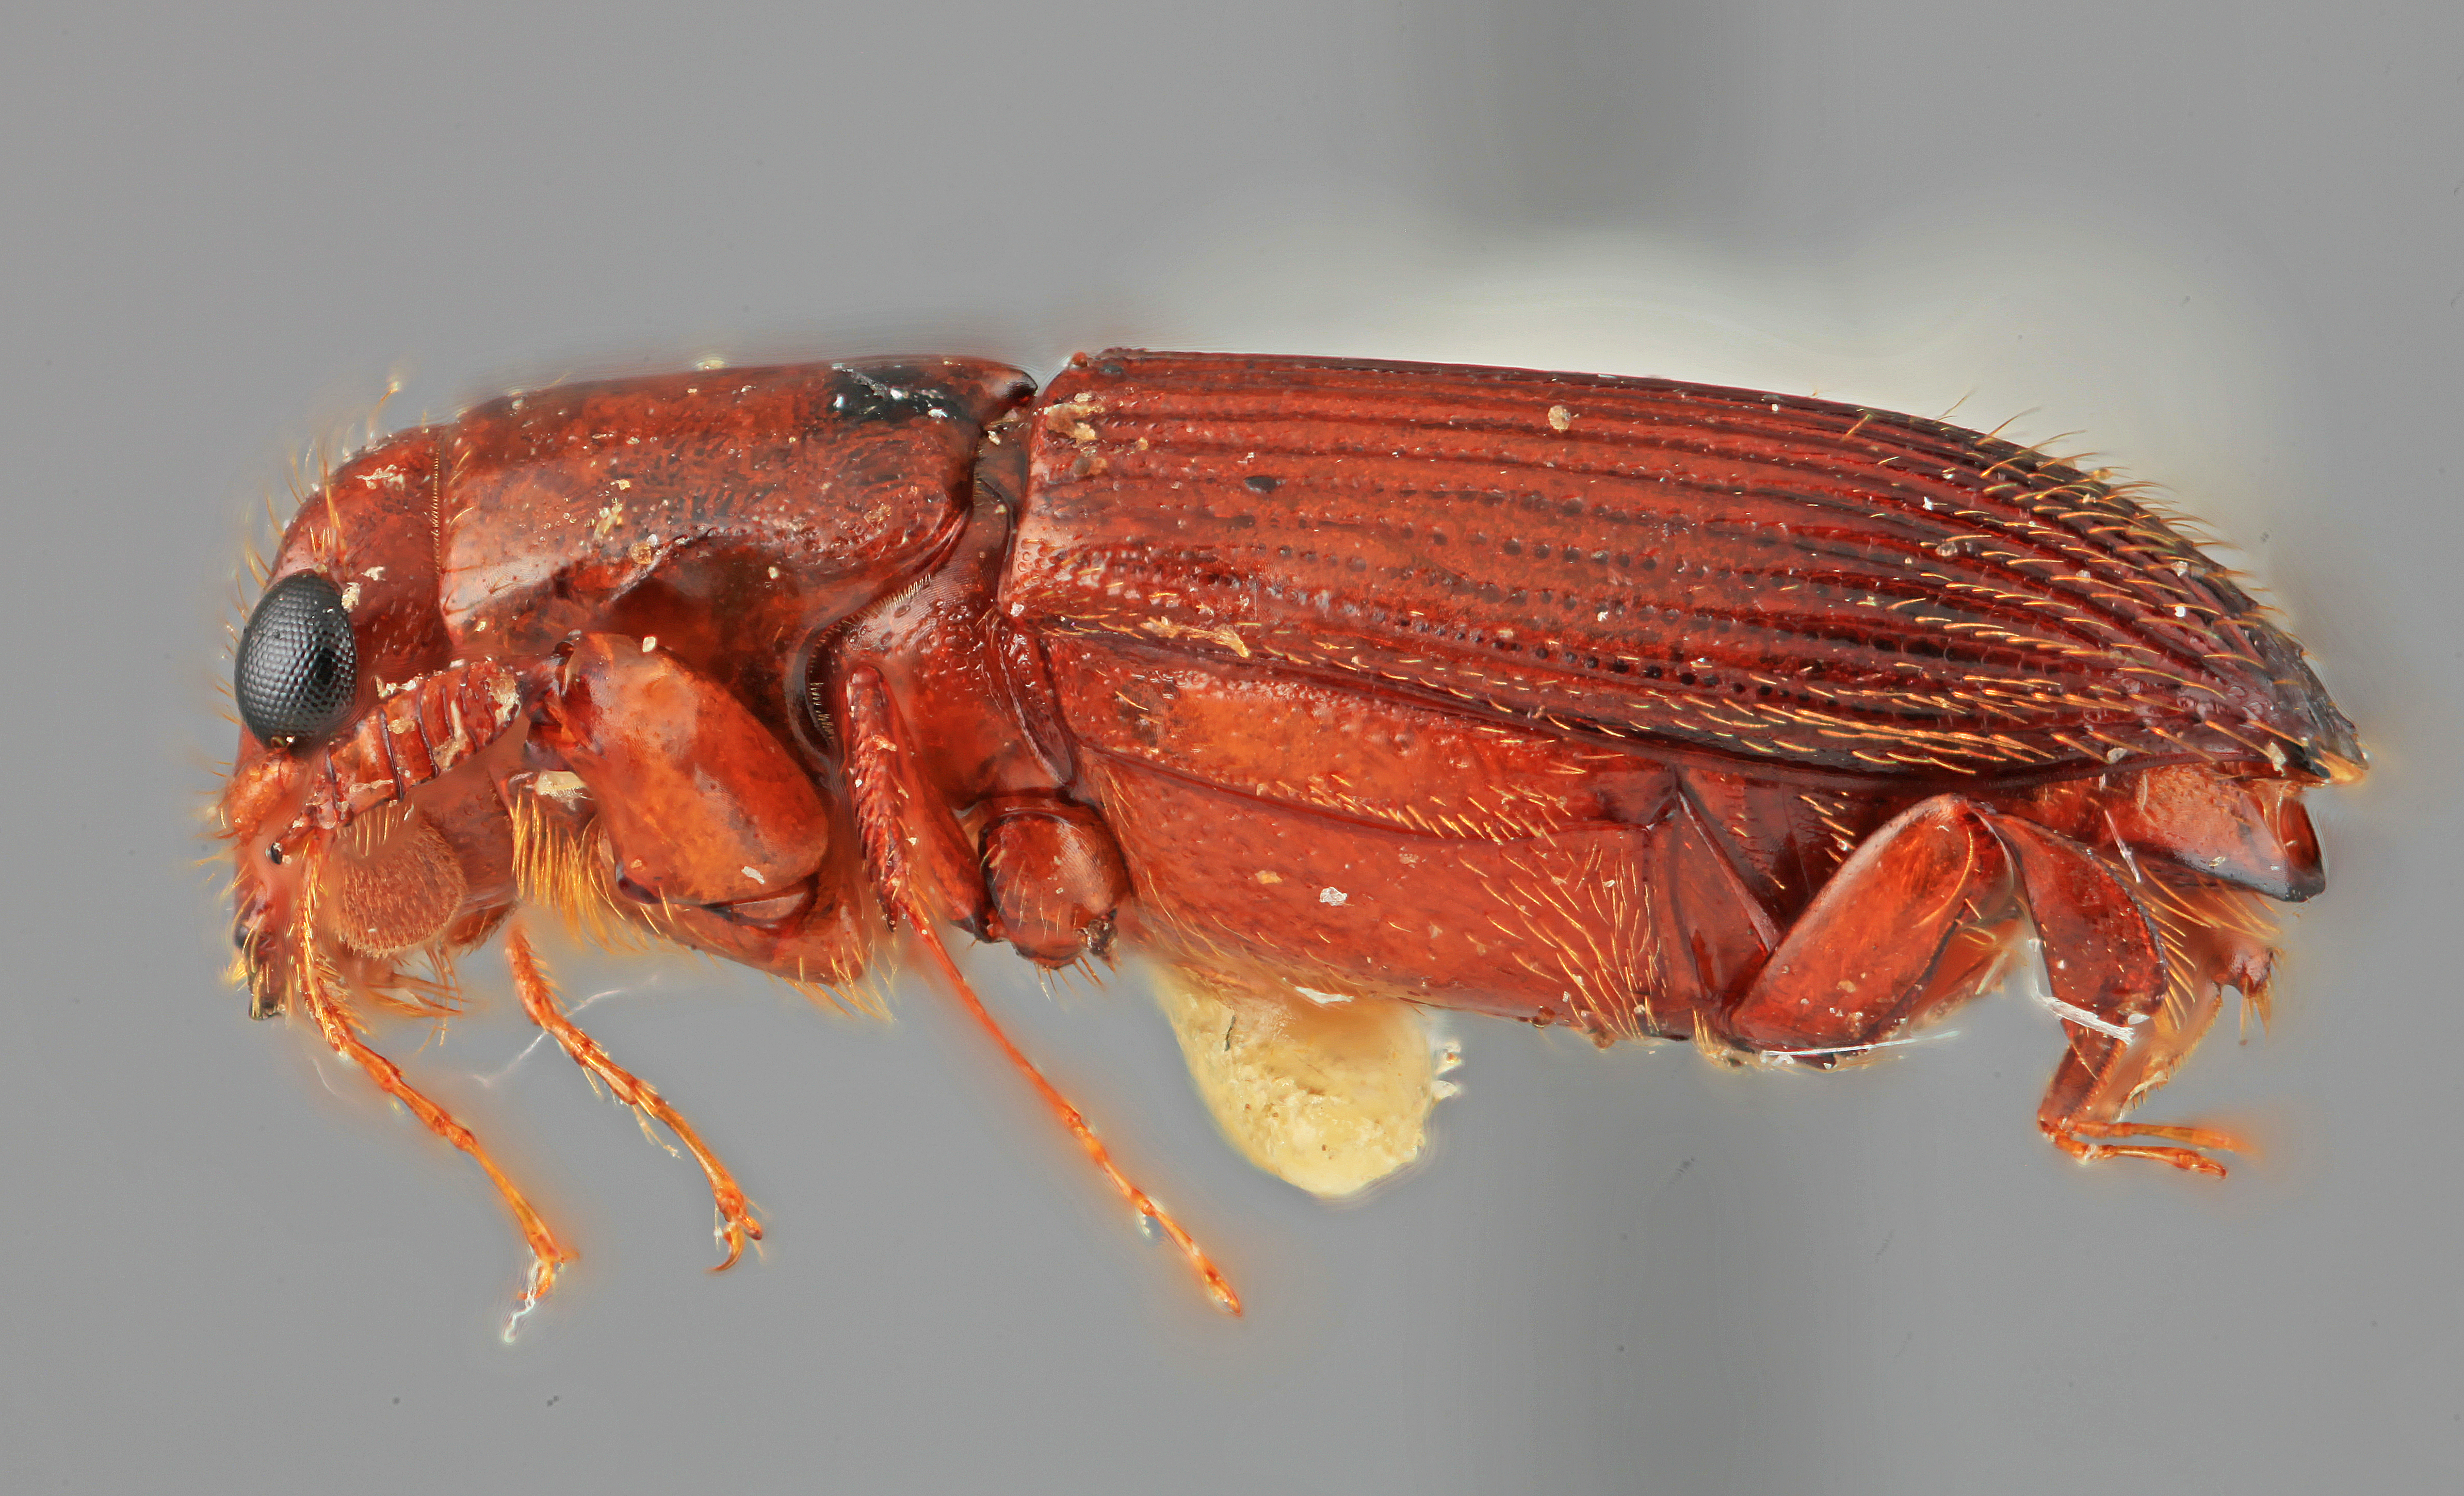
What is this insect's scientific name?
Platypus simpliciformis
